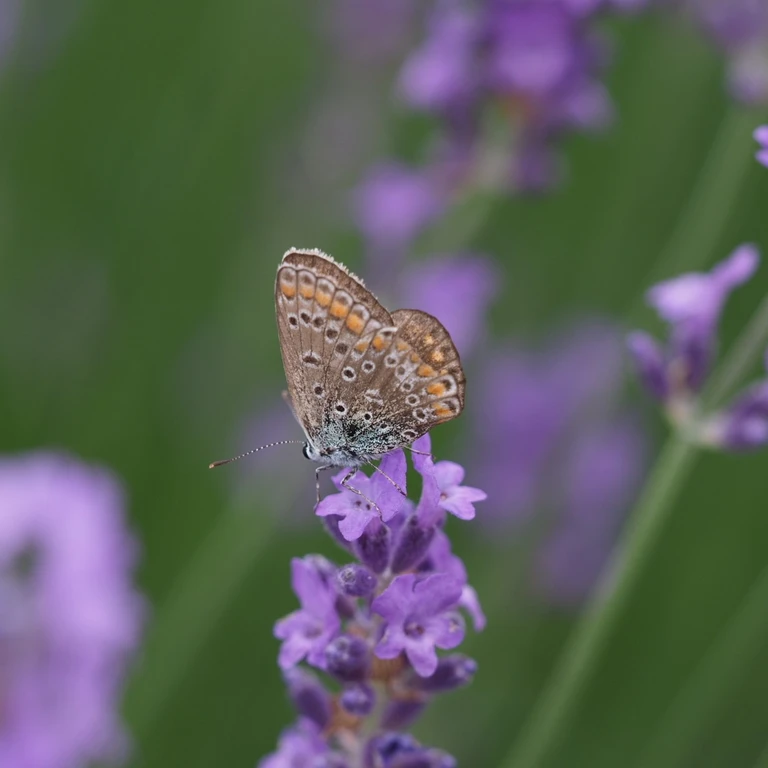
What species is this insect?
Polyommatus icarus
